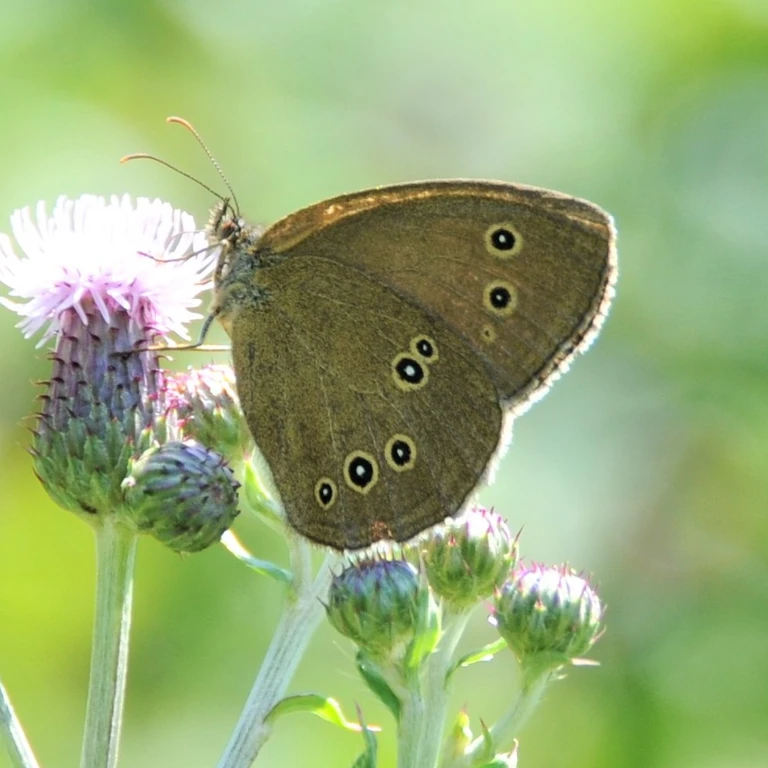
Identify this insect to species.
Aphantopus hyperantus
